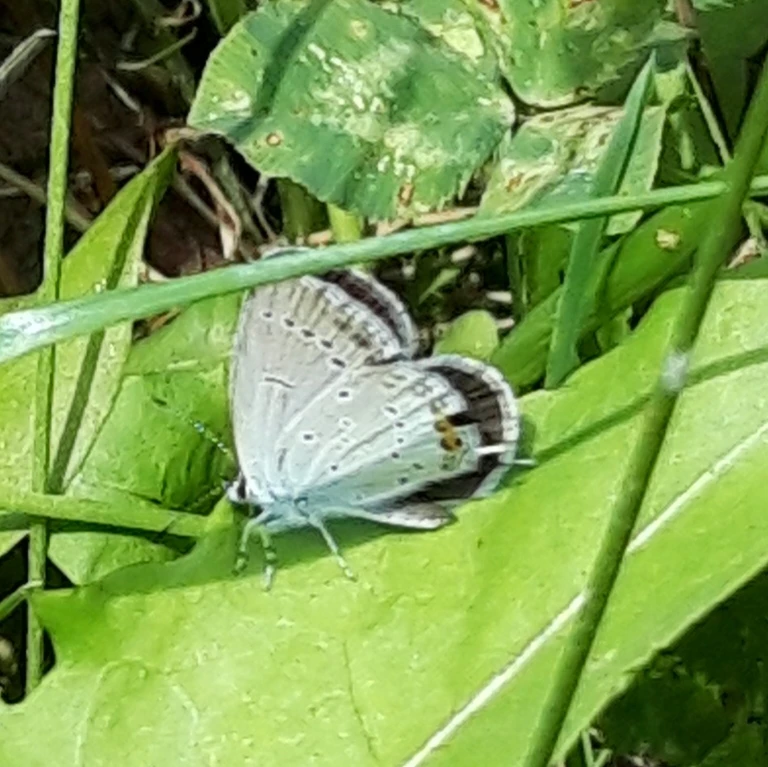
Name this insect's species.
Cupido argiades (also Elkalyce argiades)
